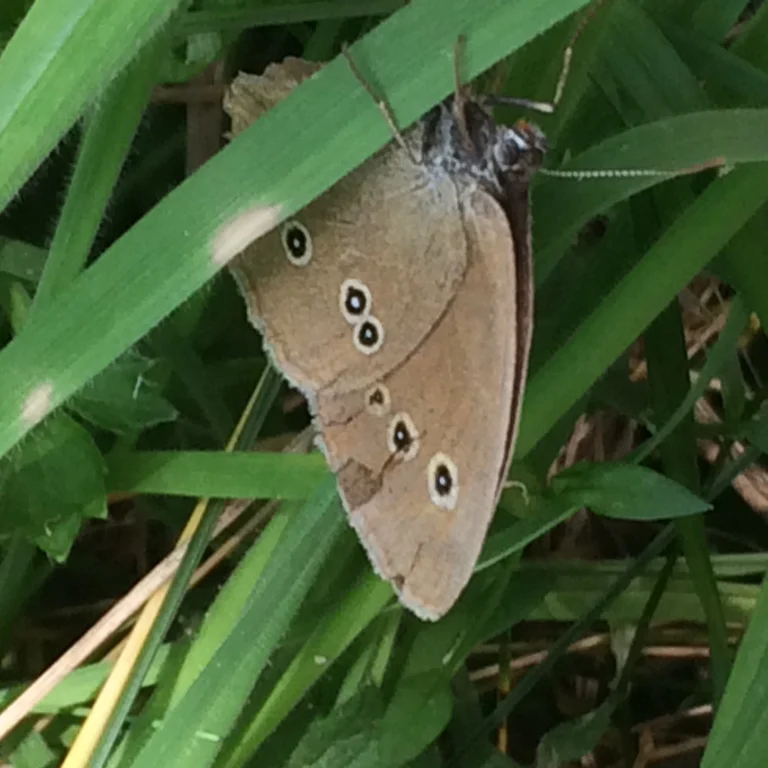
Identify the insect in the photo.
Aphantopus hyperantus
